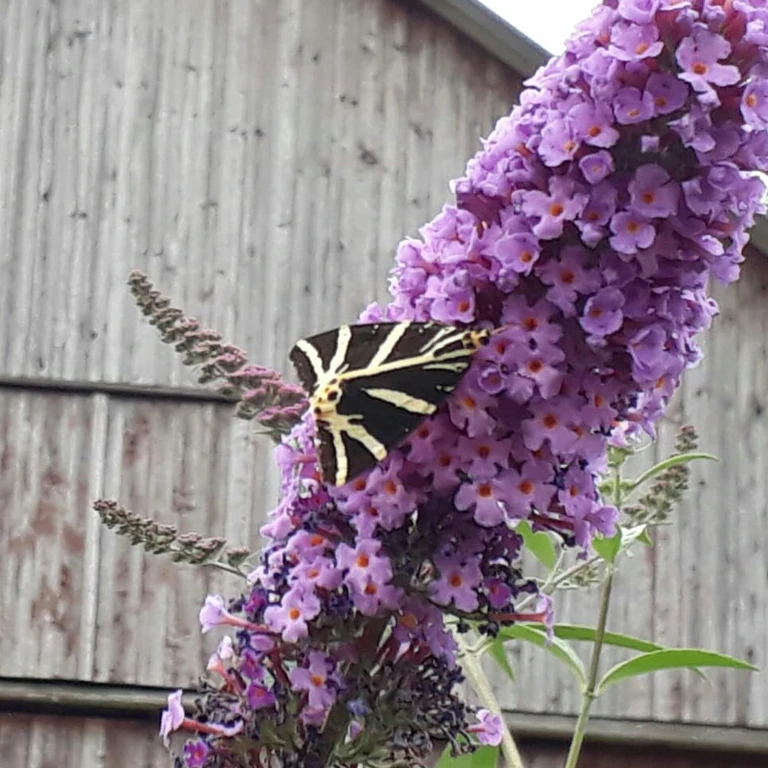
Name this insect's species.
Euplagia quadripunctaria
